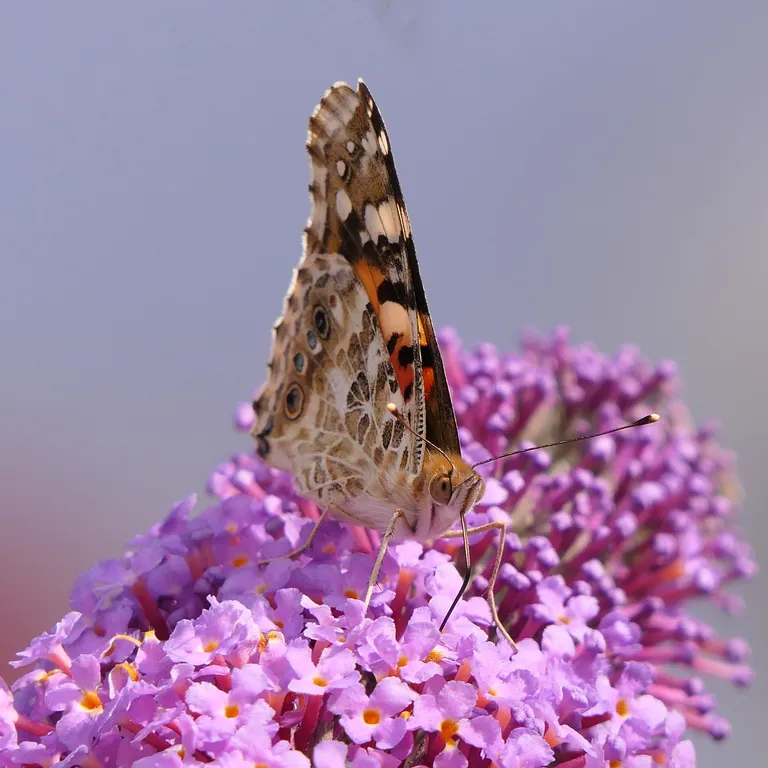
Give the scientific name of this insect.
Vanessa cardui
